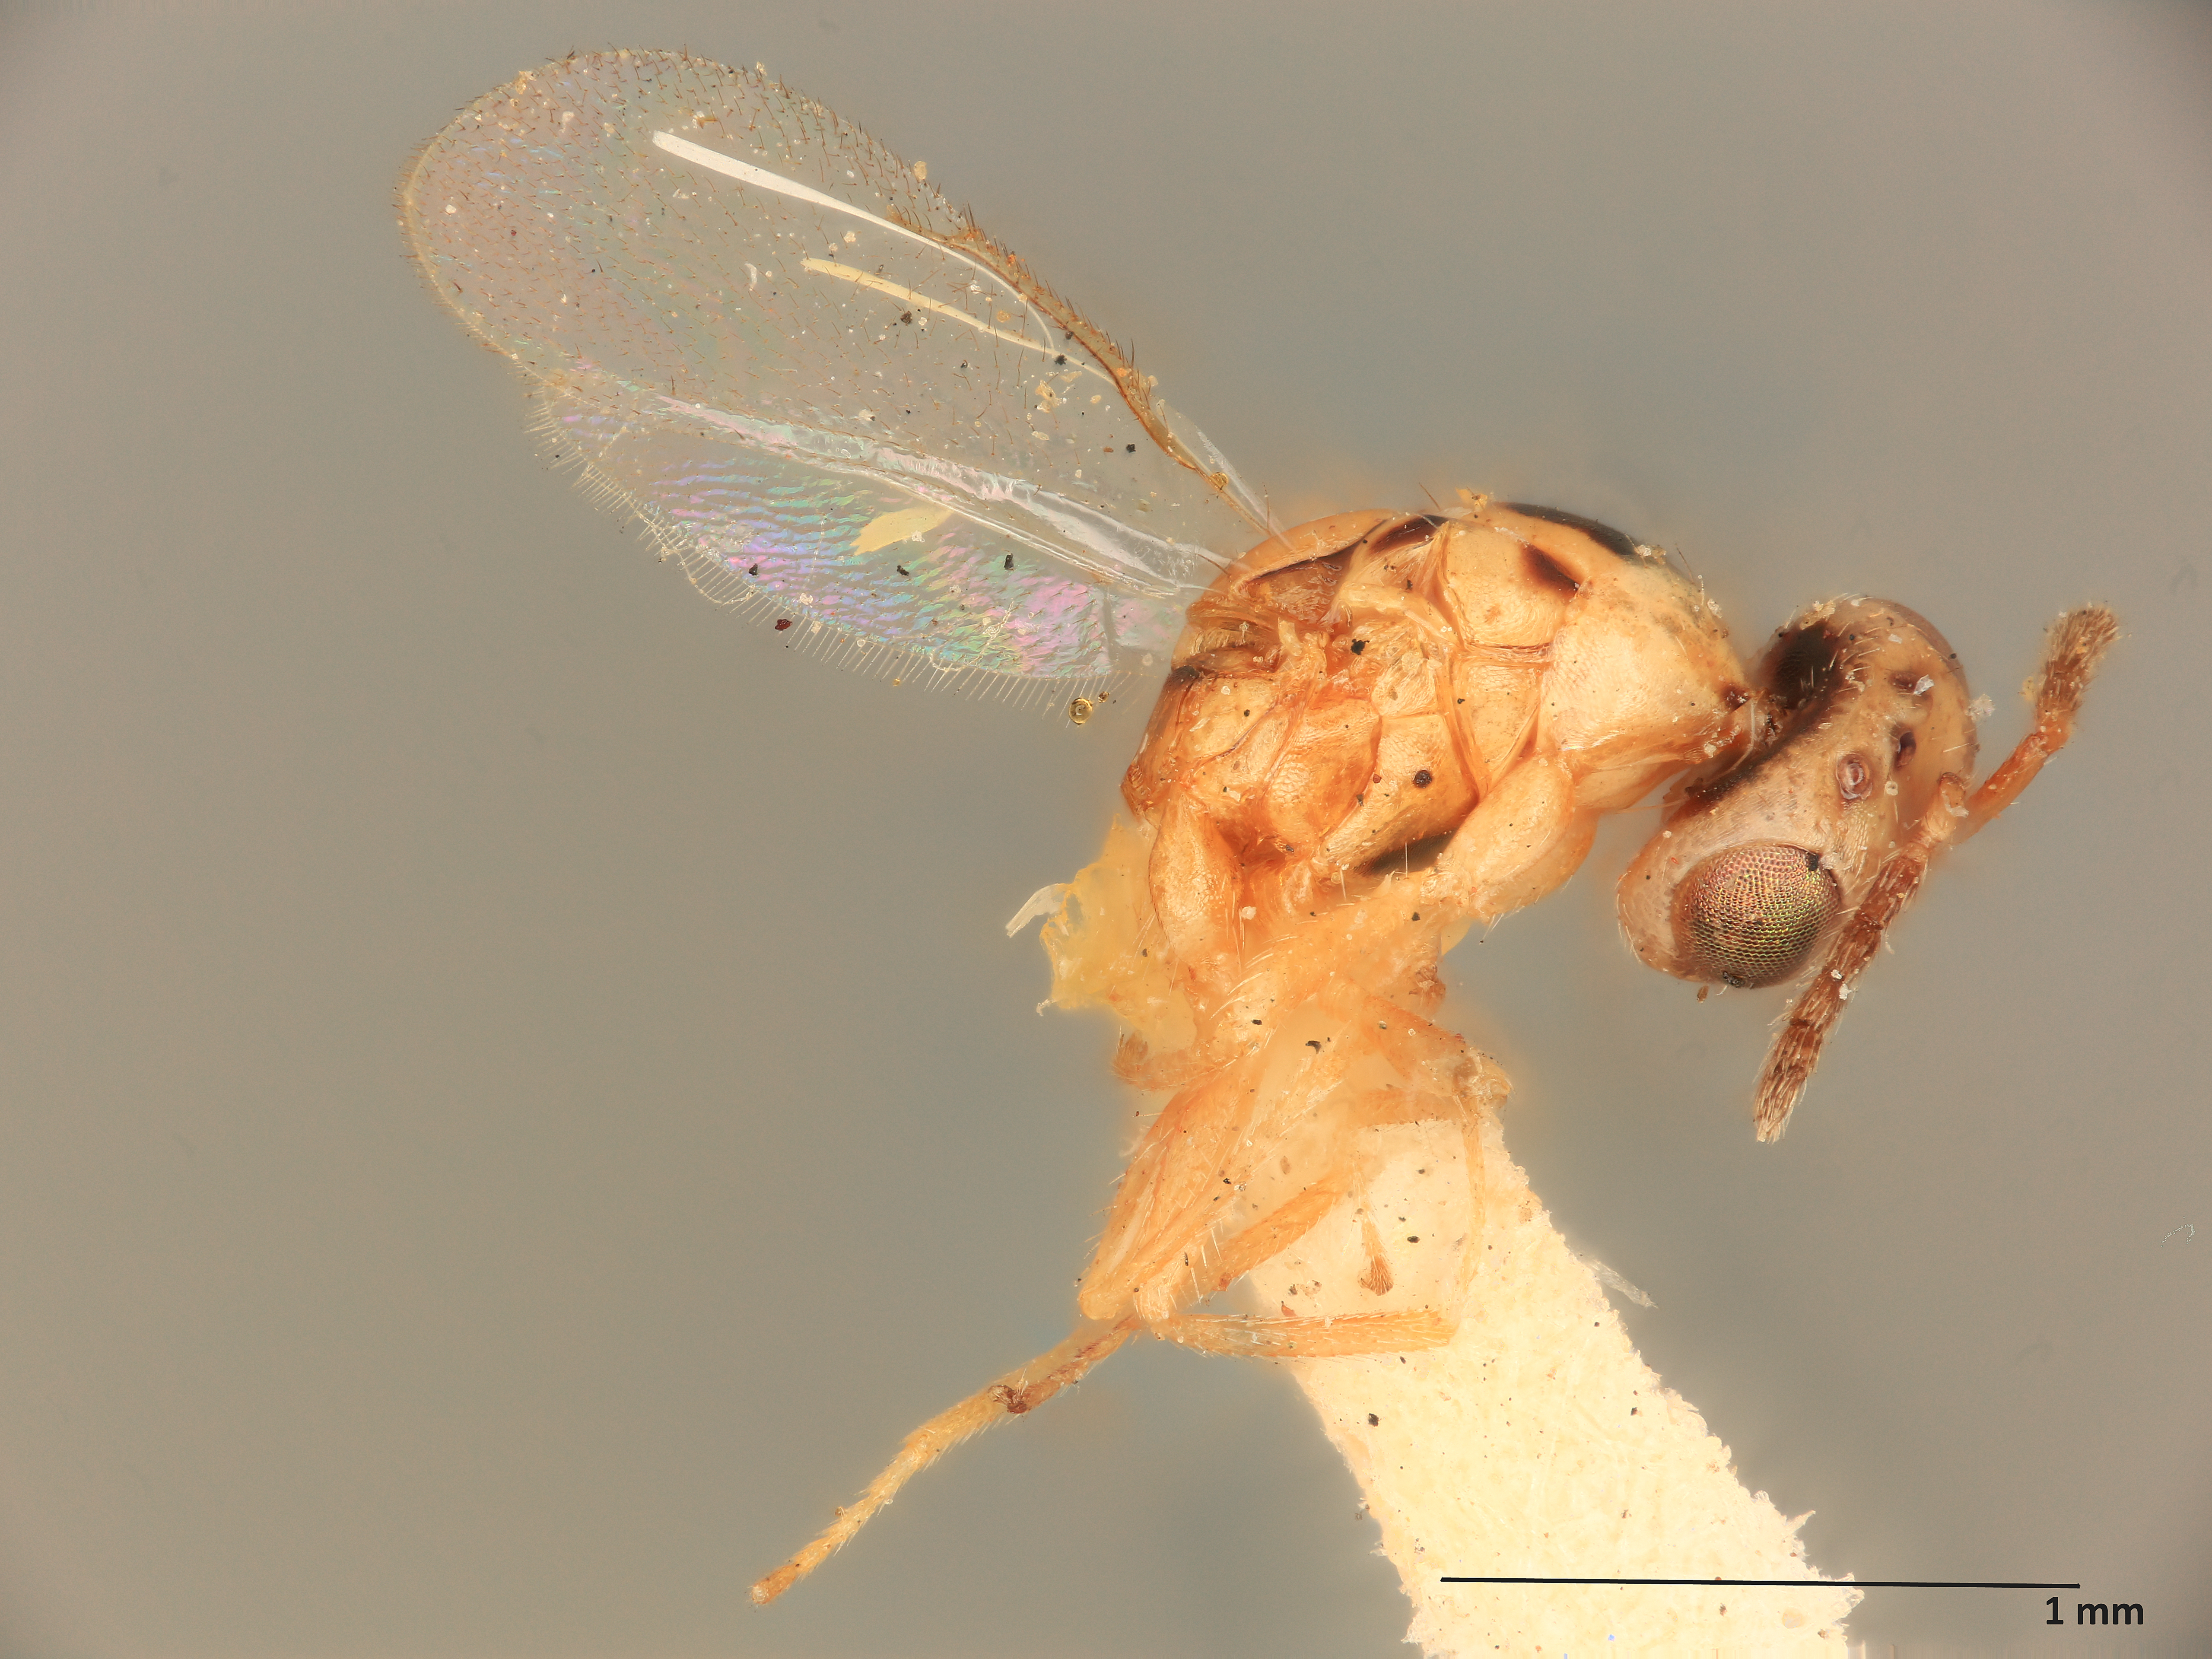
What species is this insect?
Ceratoneura pretiosa
